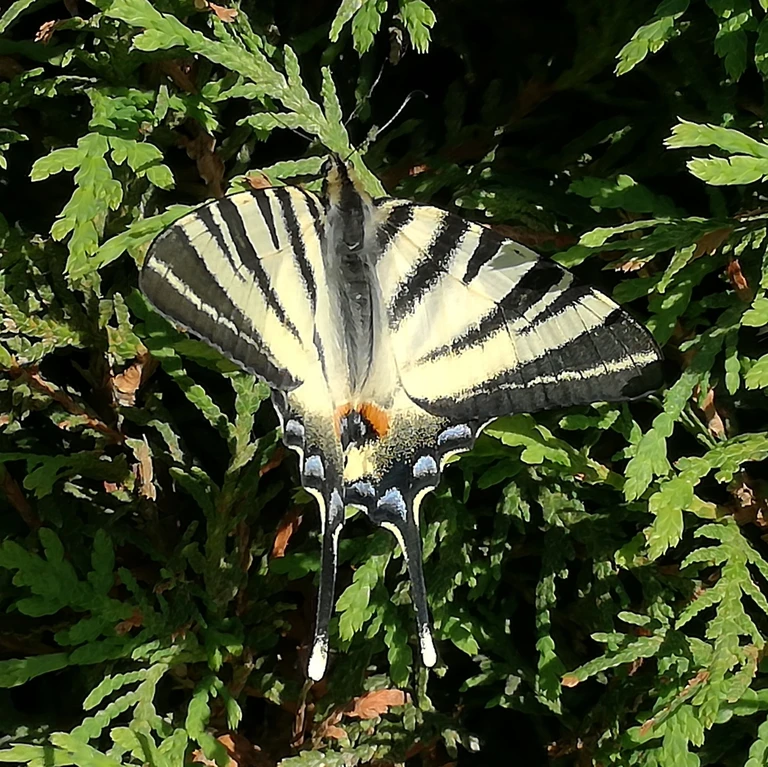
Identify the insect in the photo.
Iphiclides podalirius
